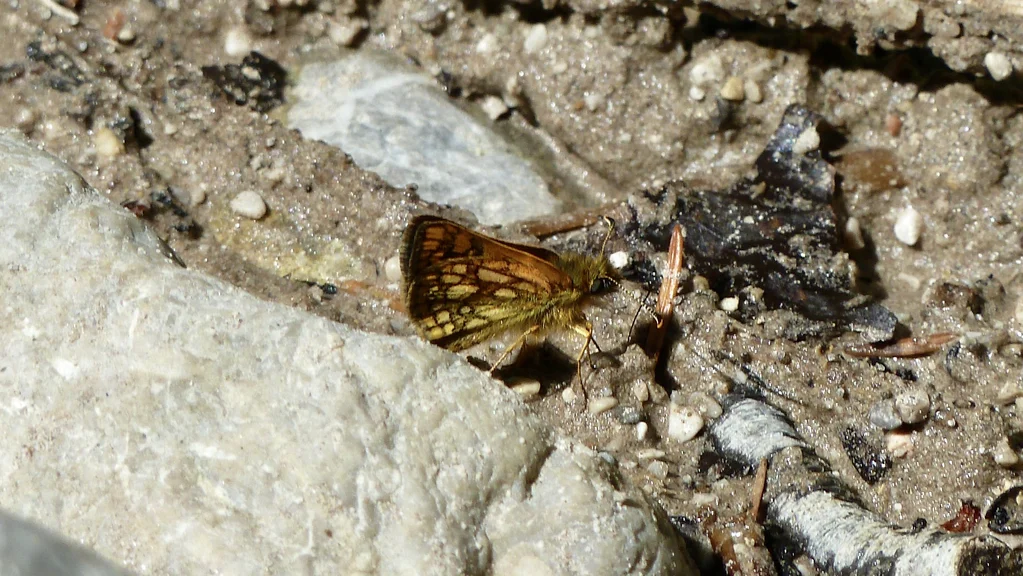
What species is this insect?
Carterocephalus palaemon
